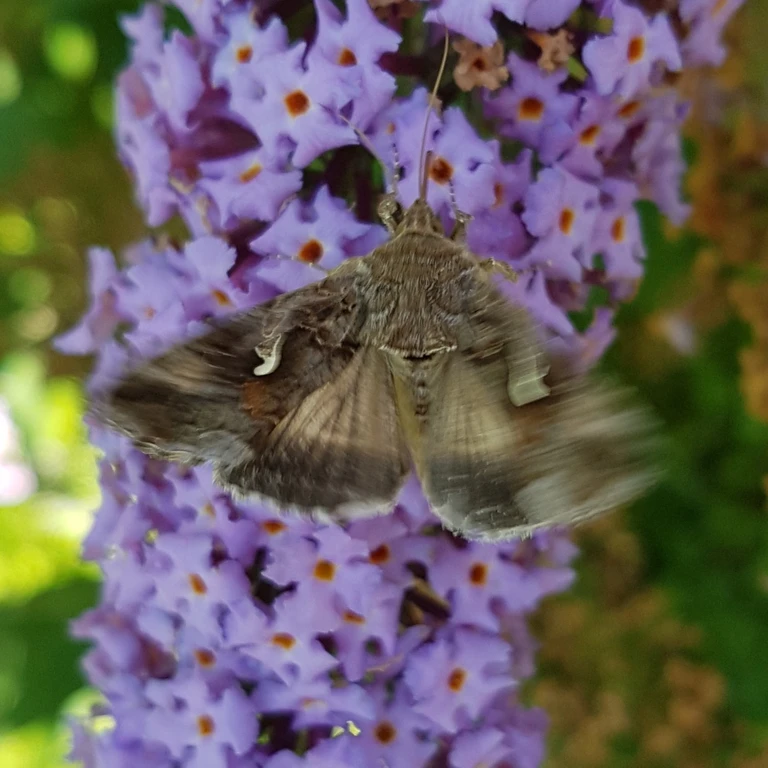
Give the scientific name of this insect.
Autographa gamma
